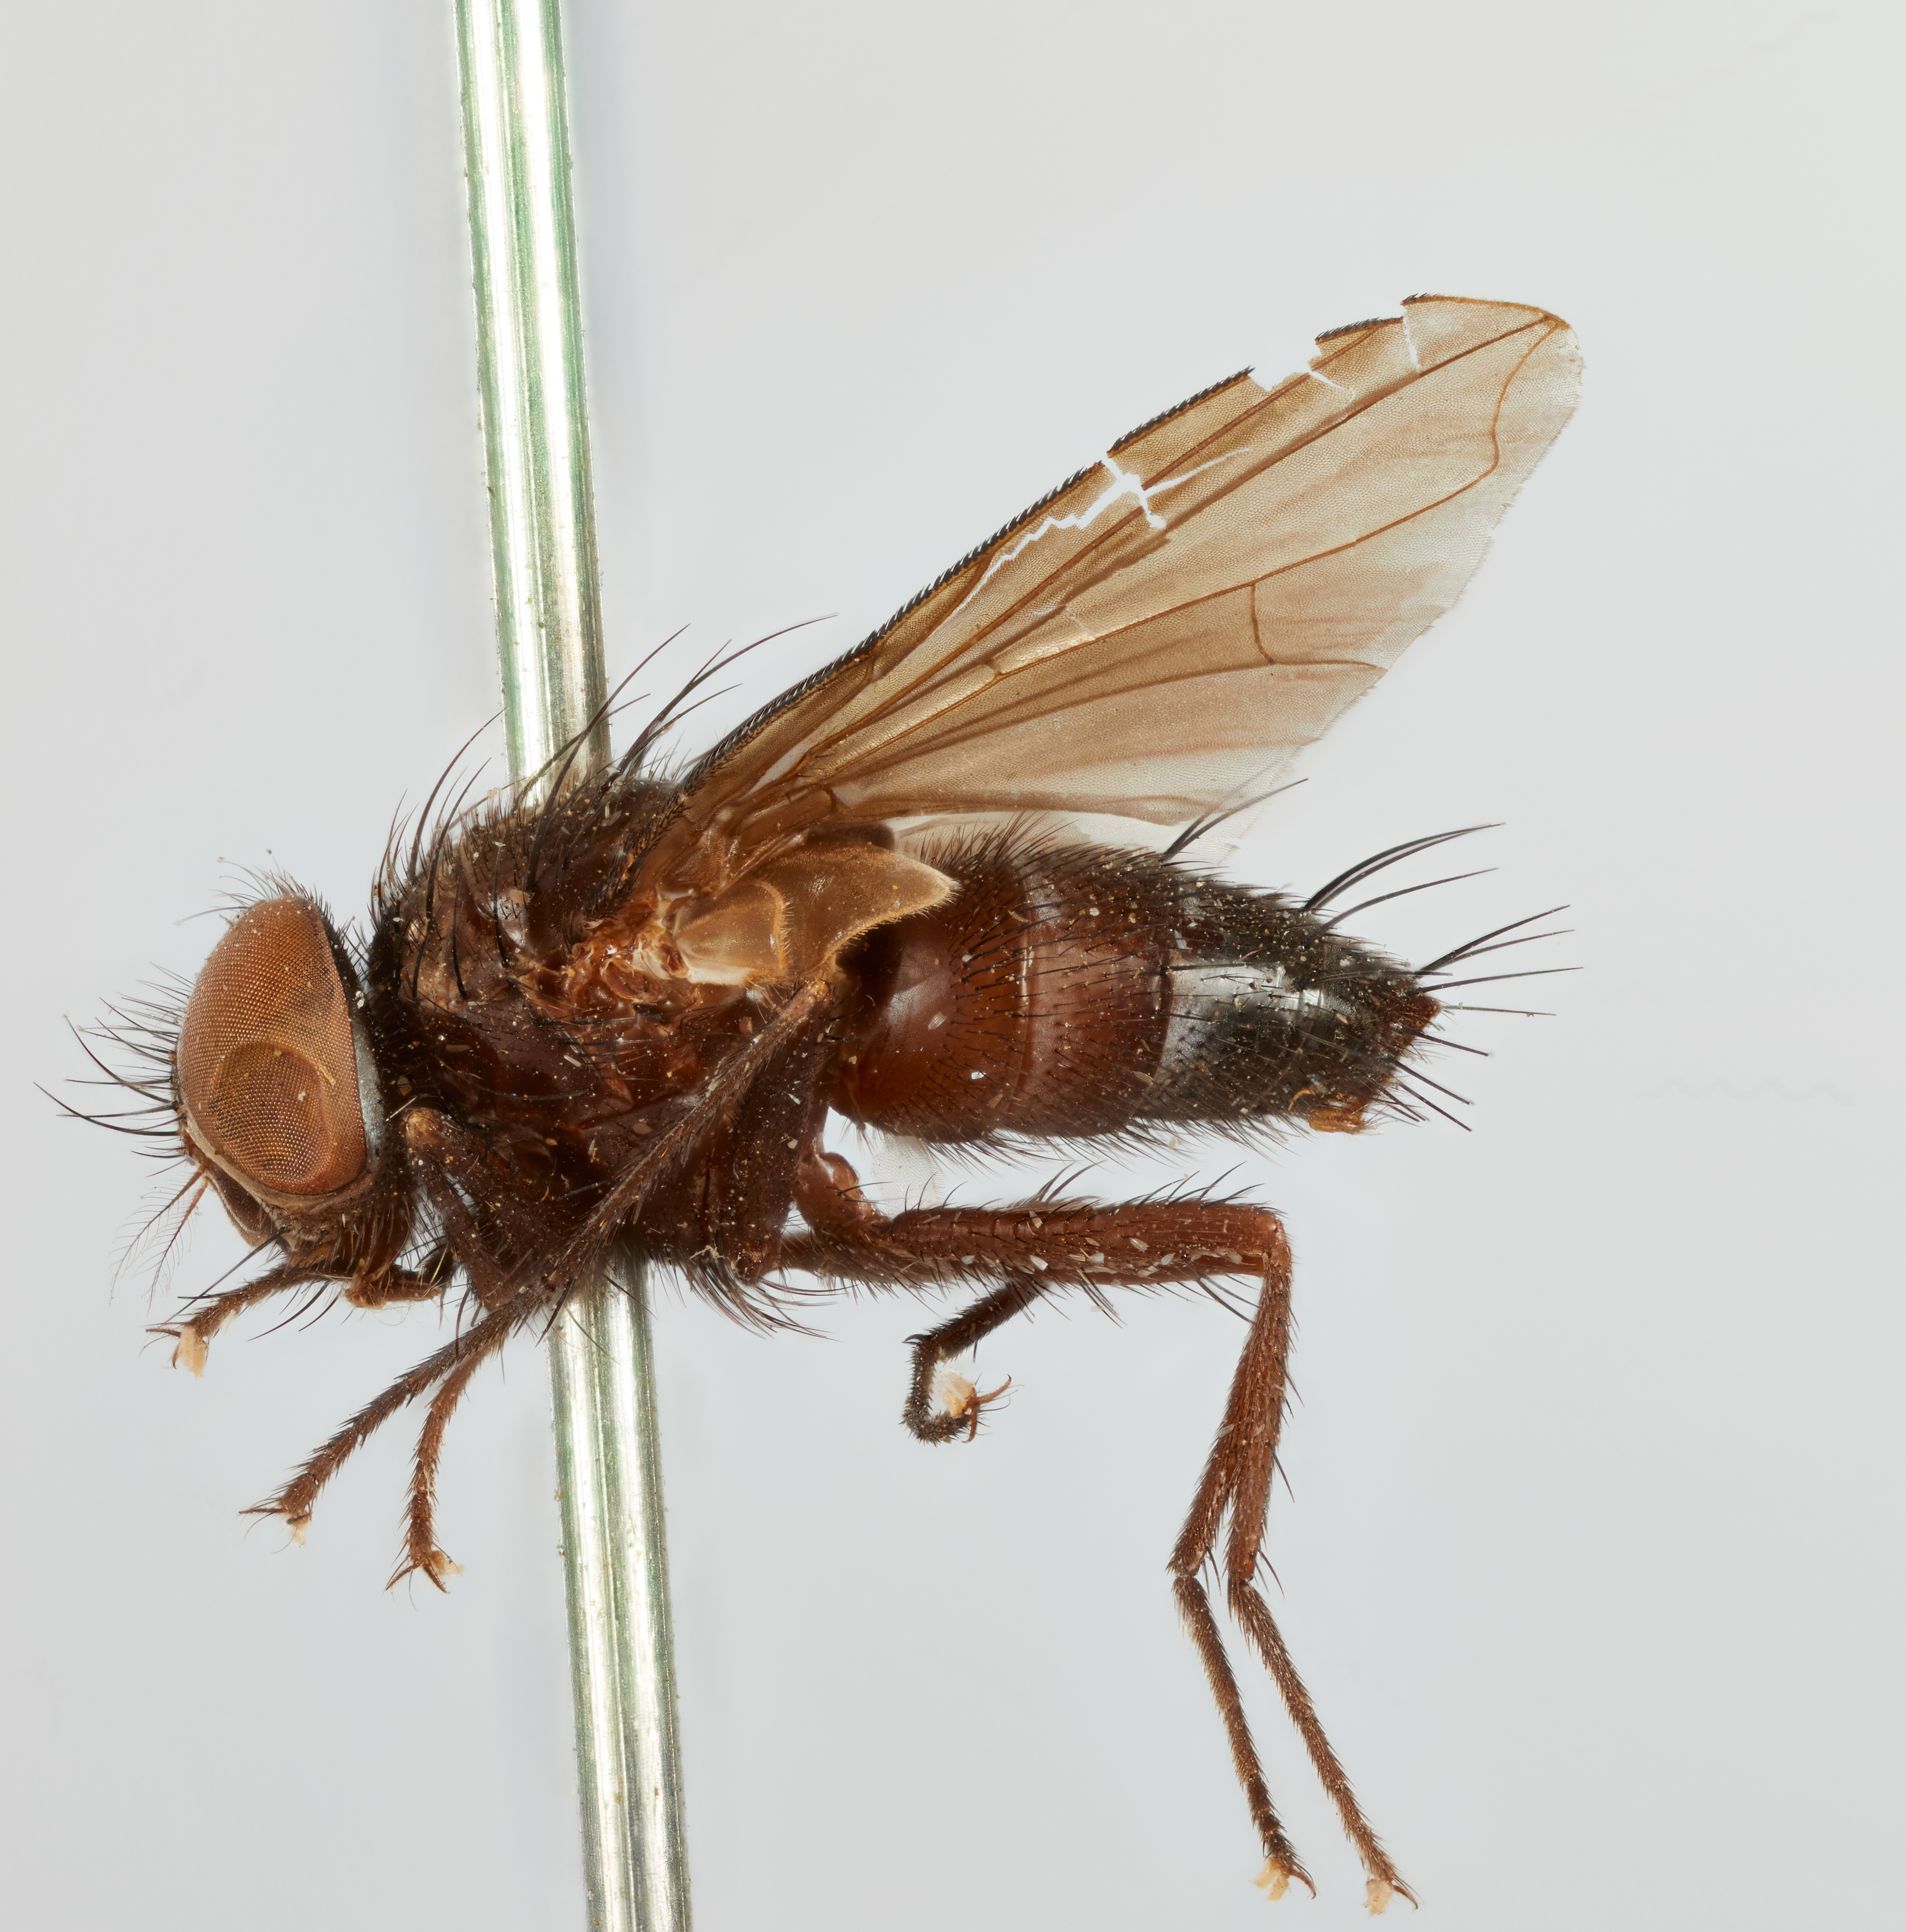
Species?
Comyopsis fumata
